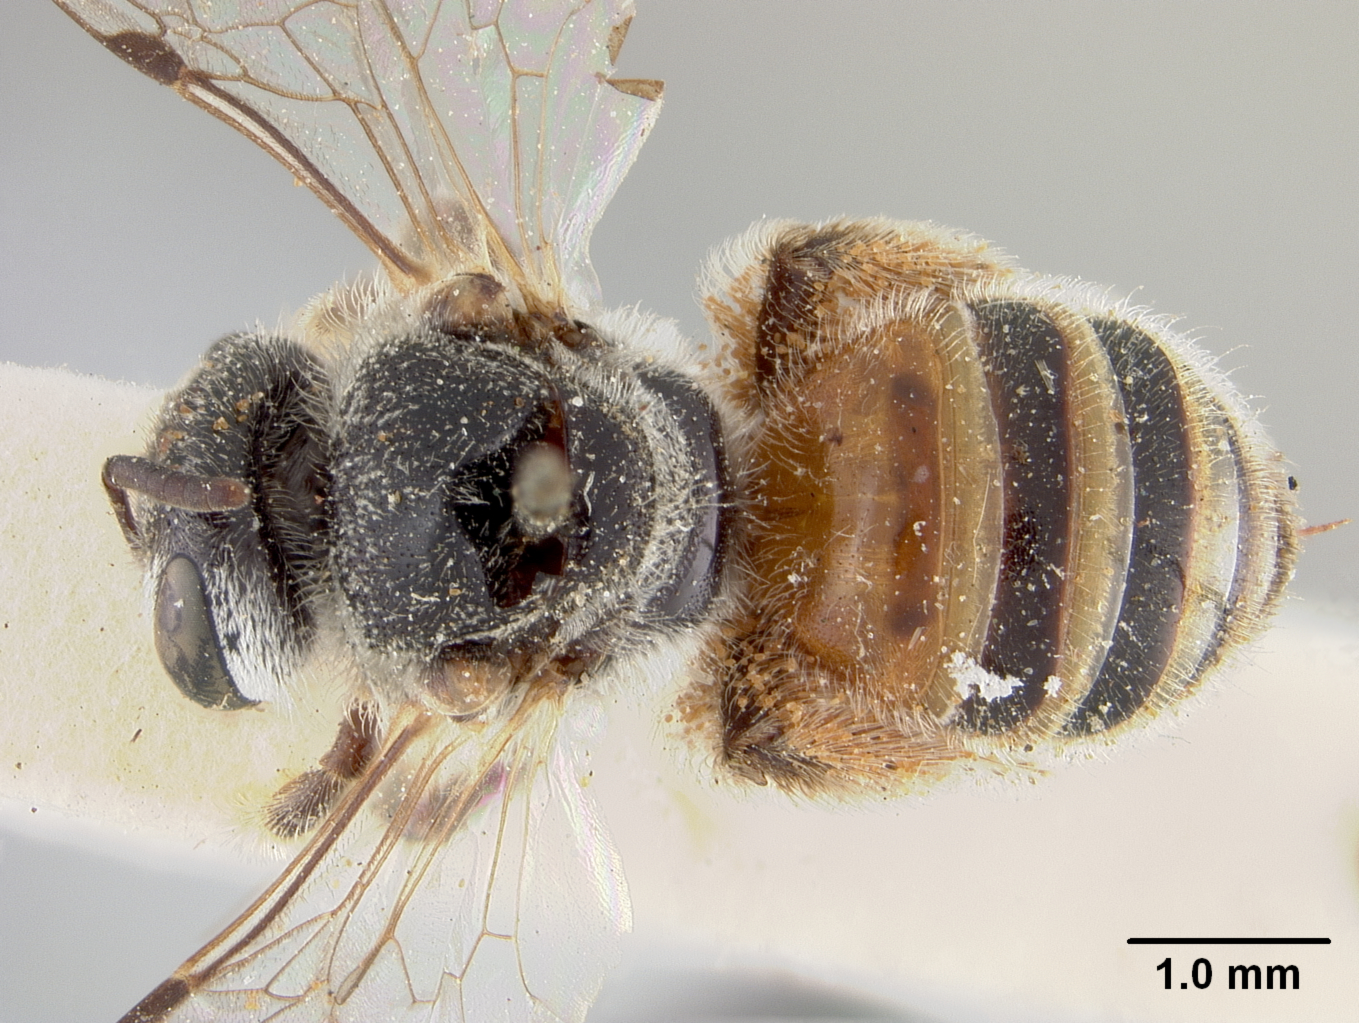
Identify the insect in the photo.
Nomia immsi
